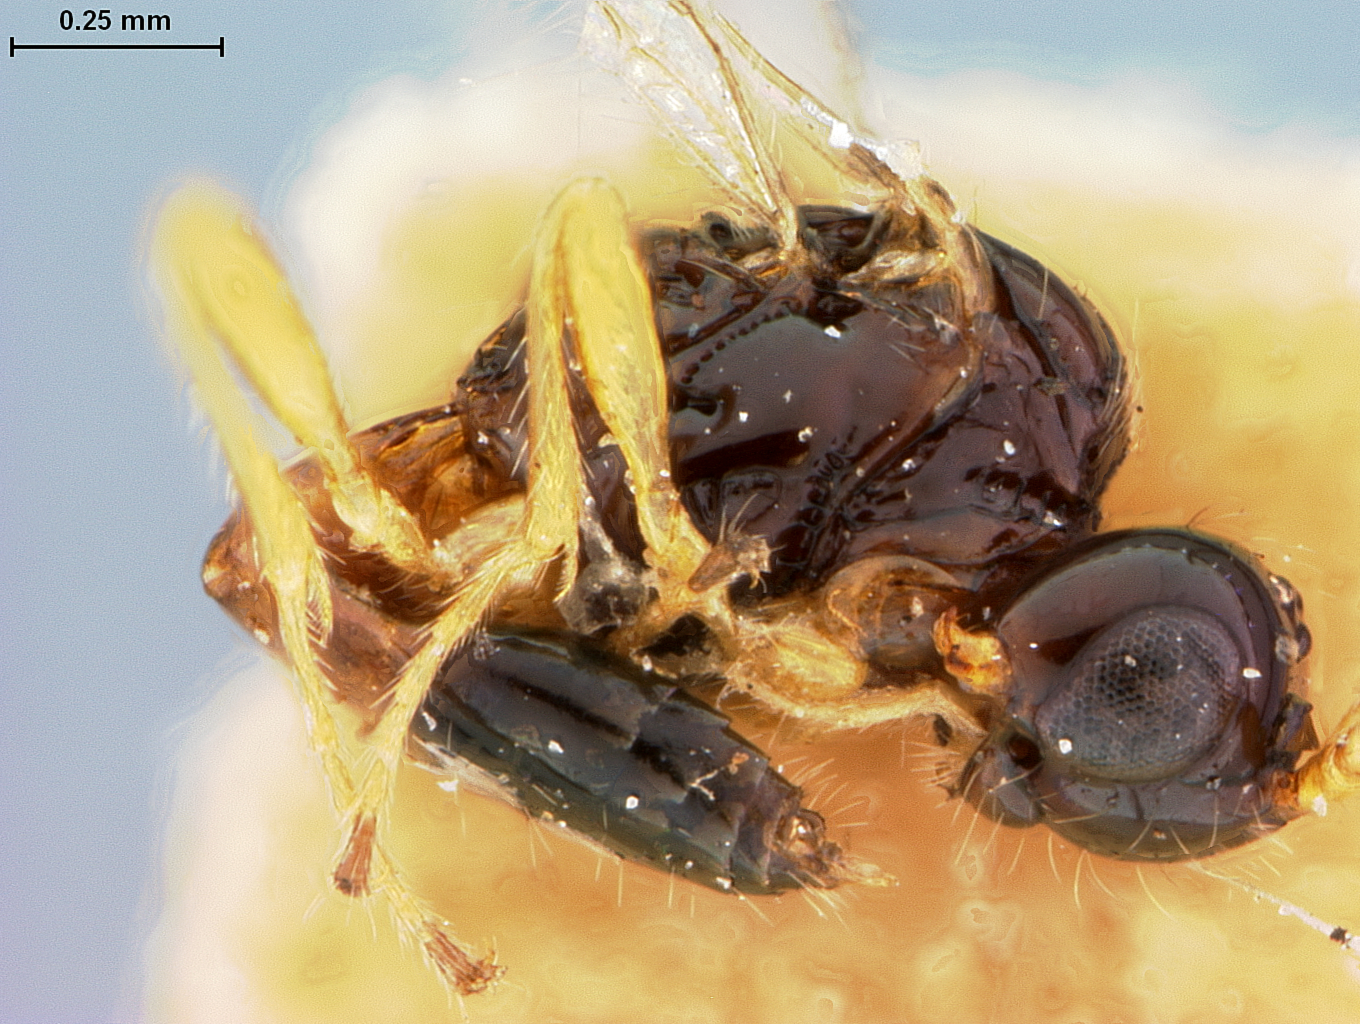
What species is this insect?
Aspilota miraculosa
